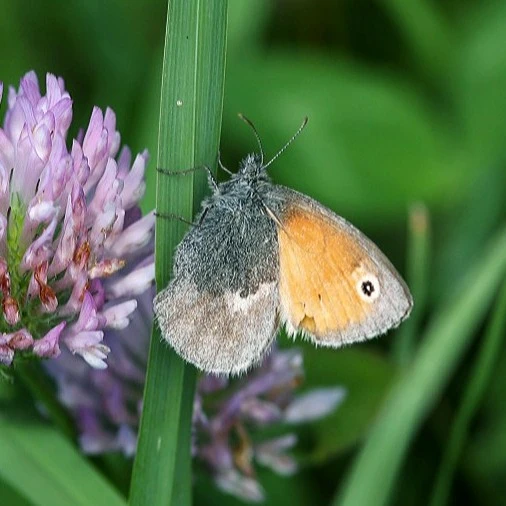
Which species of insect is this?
Coenonympha pamphilus
